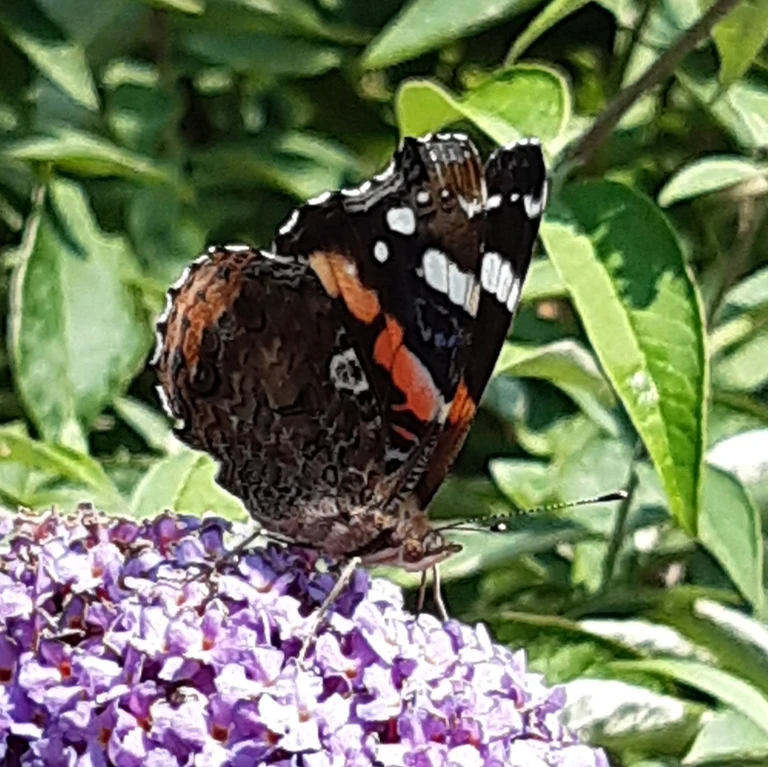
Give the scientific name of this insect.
Vanessa atalanta
